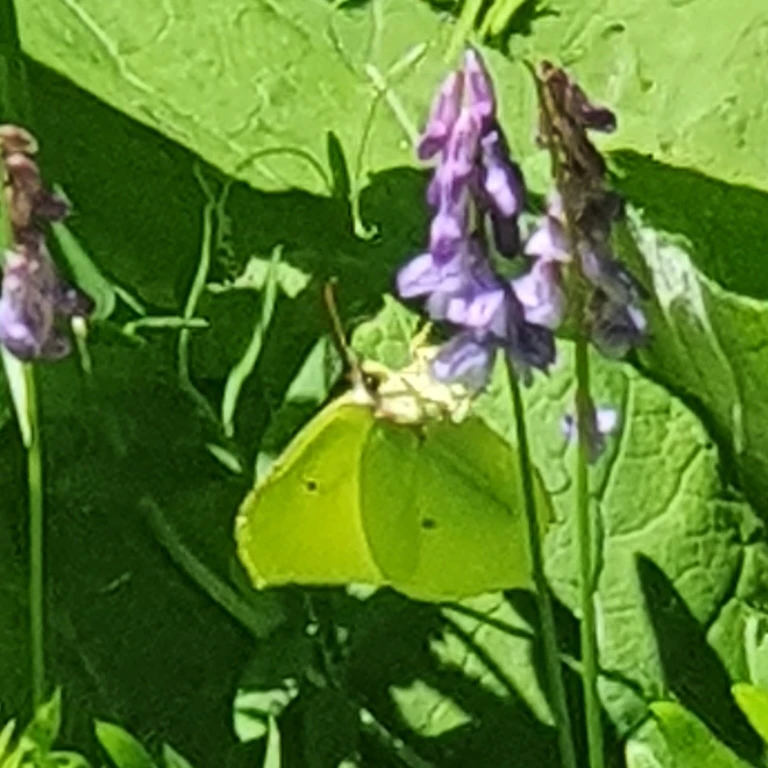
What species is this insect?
Gonepteryx rhamni
